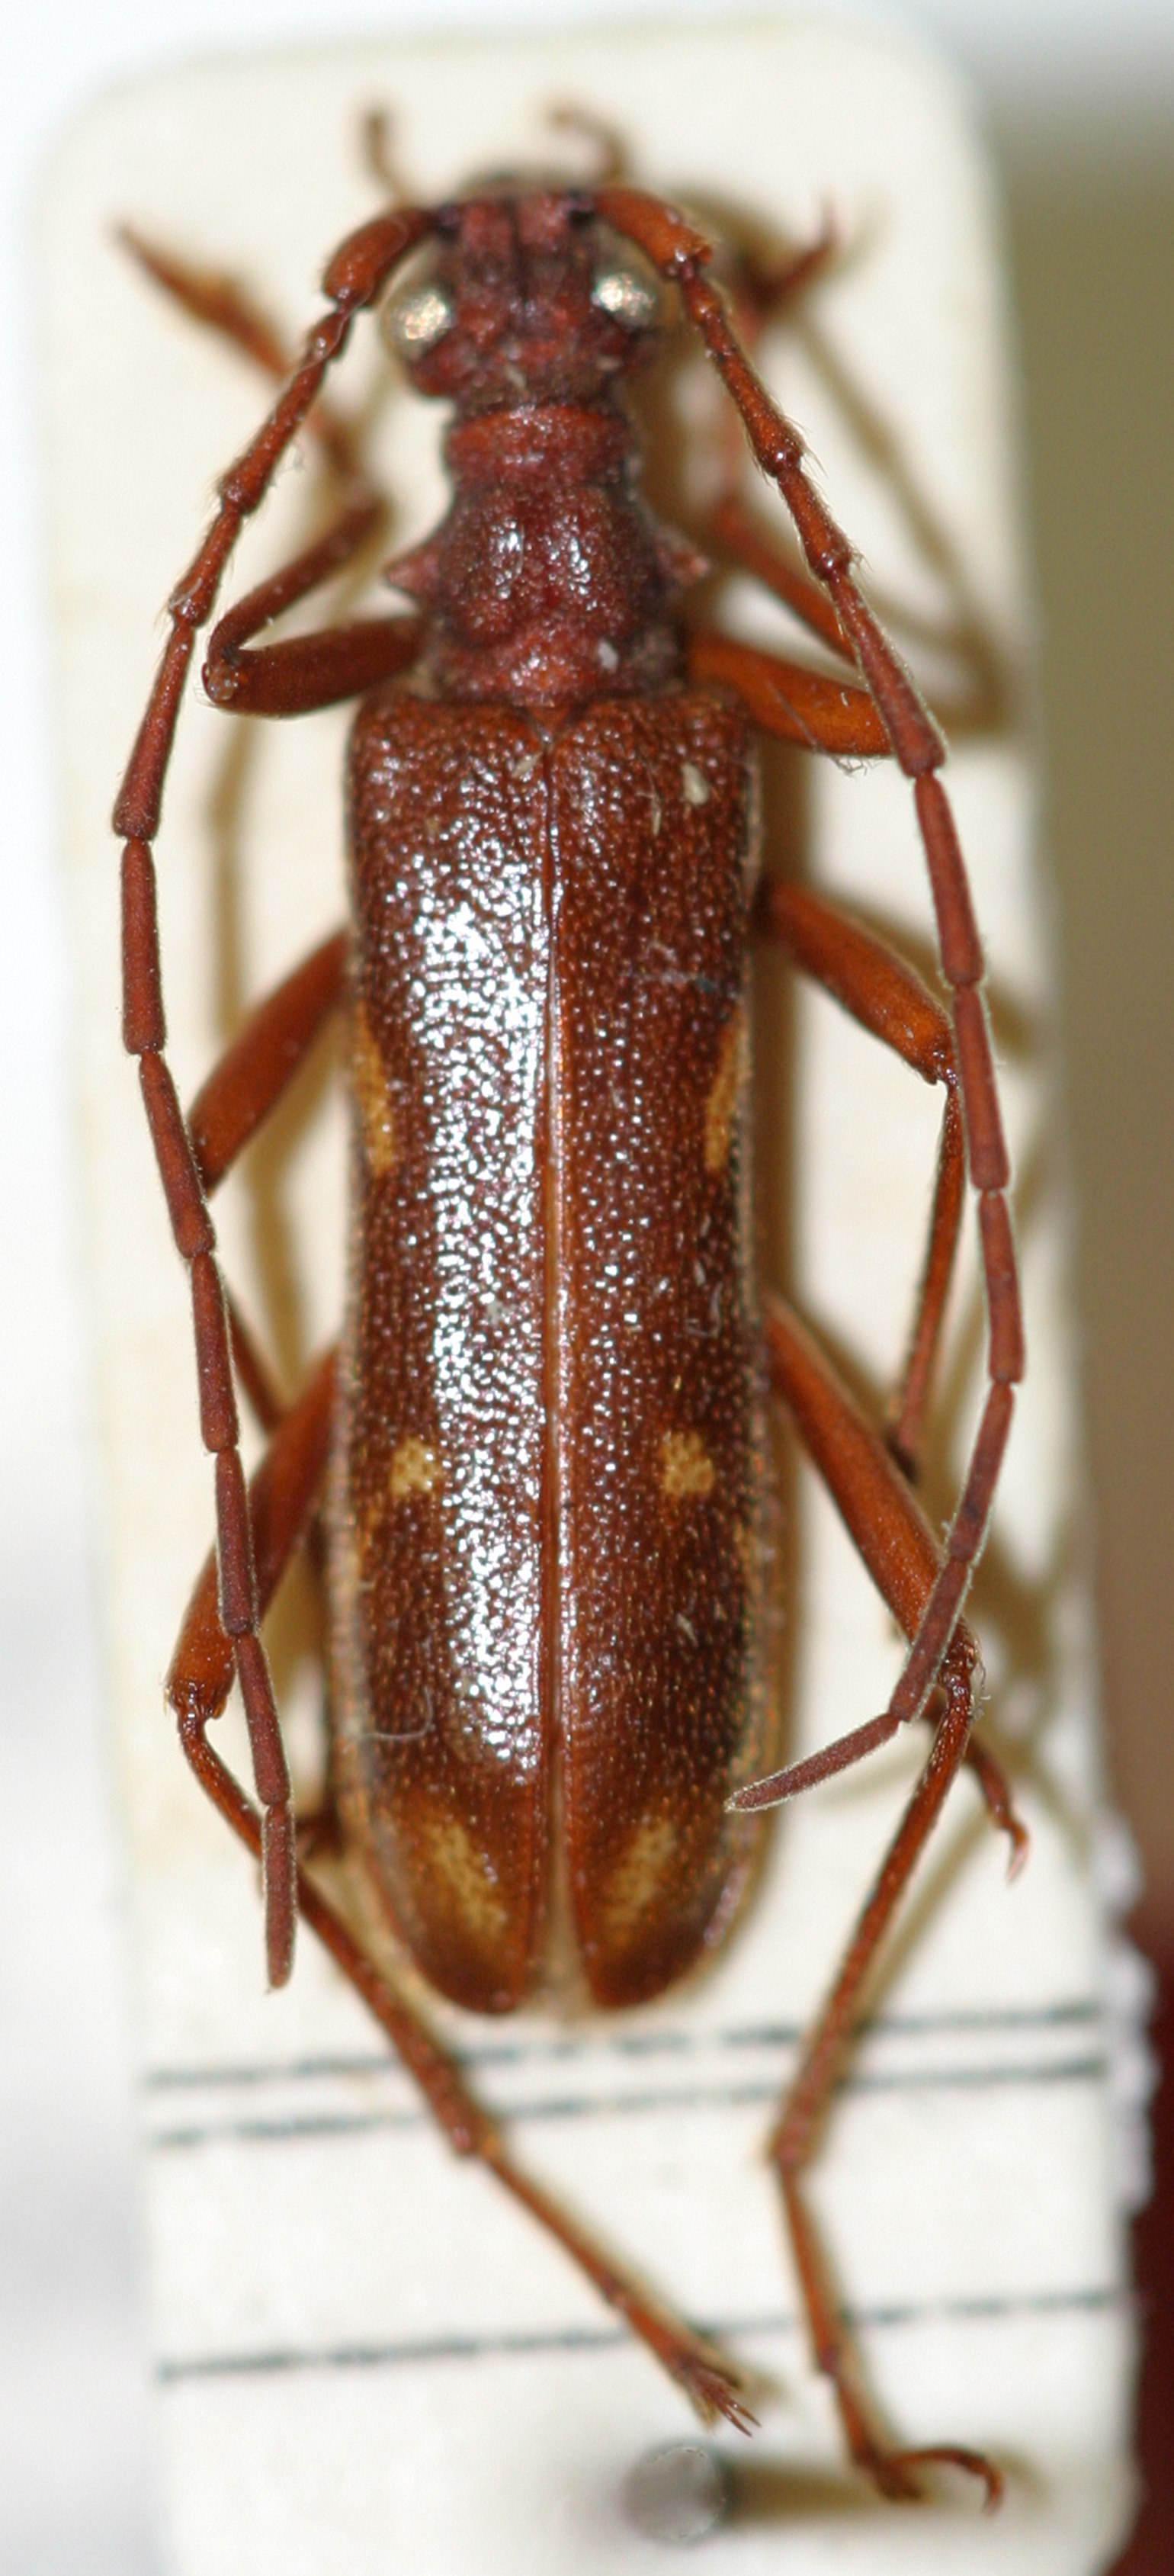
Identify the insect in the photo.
Xylosteus bartoni
